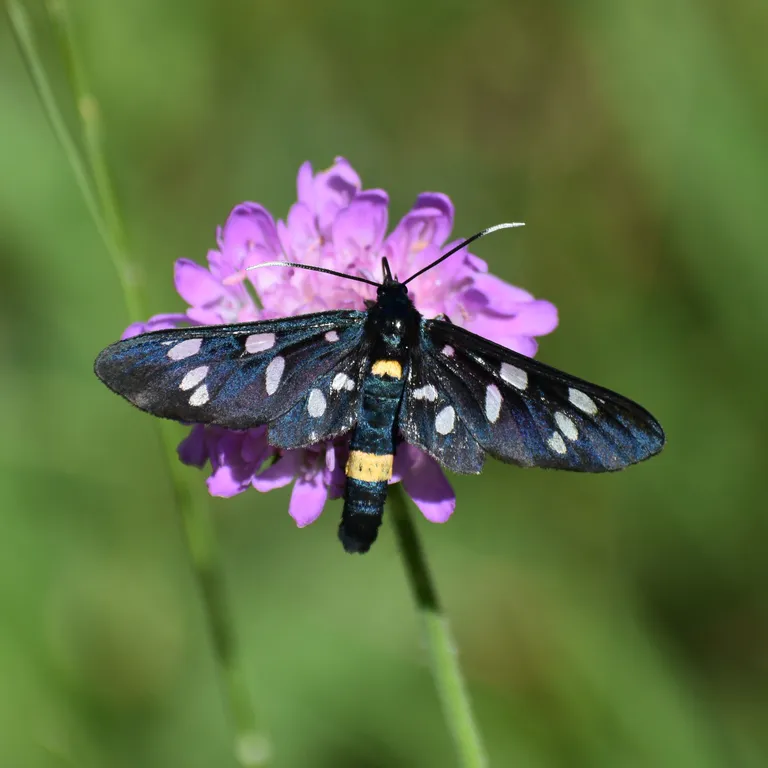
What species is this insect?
Amata phegea
